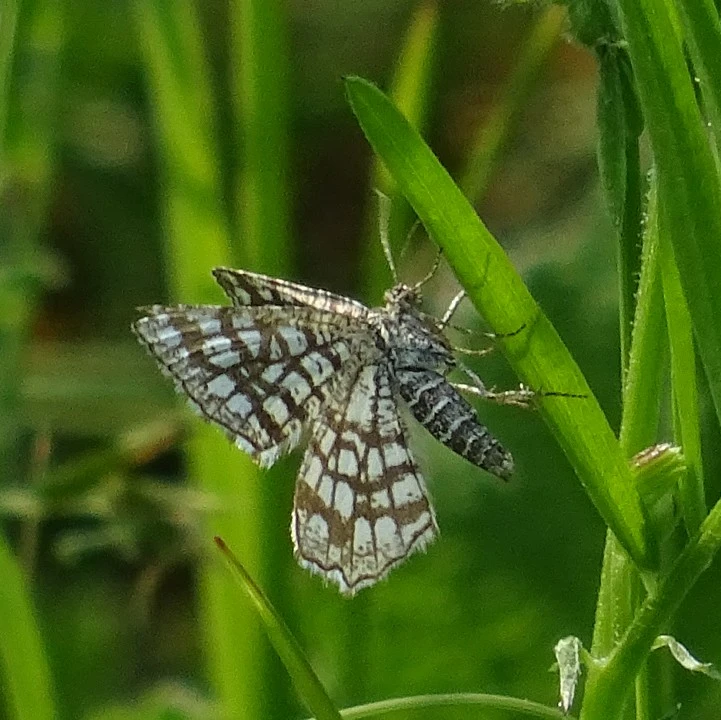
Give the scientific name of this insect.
Chiasmia clathrata
